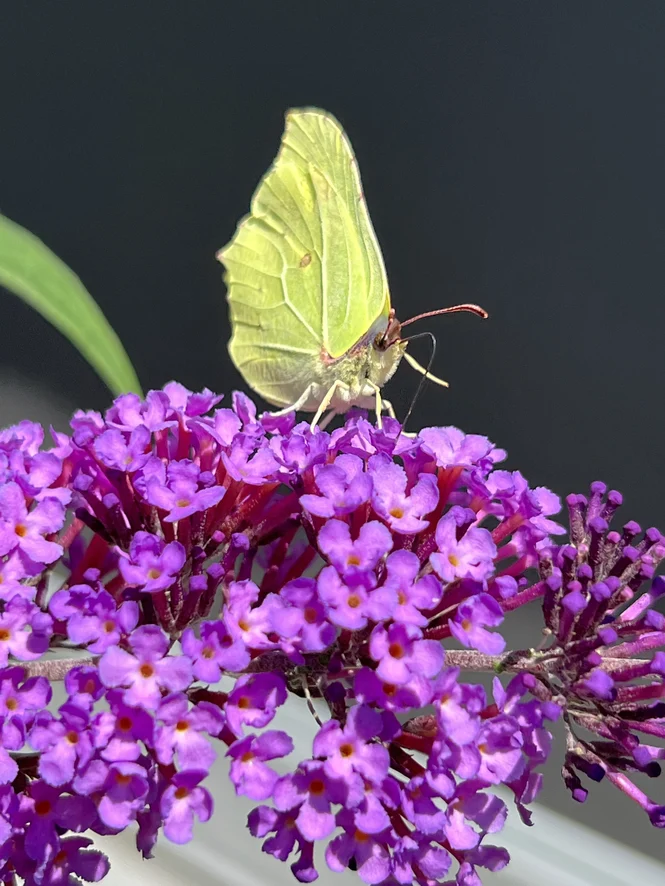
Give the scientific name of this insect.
Gonepteryx rhamni
